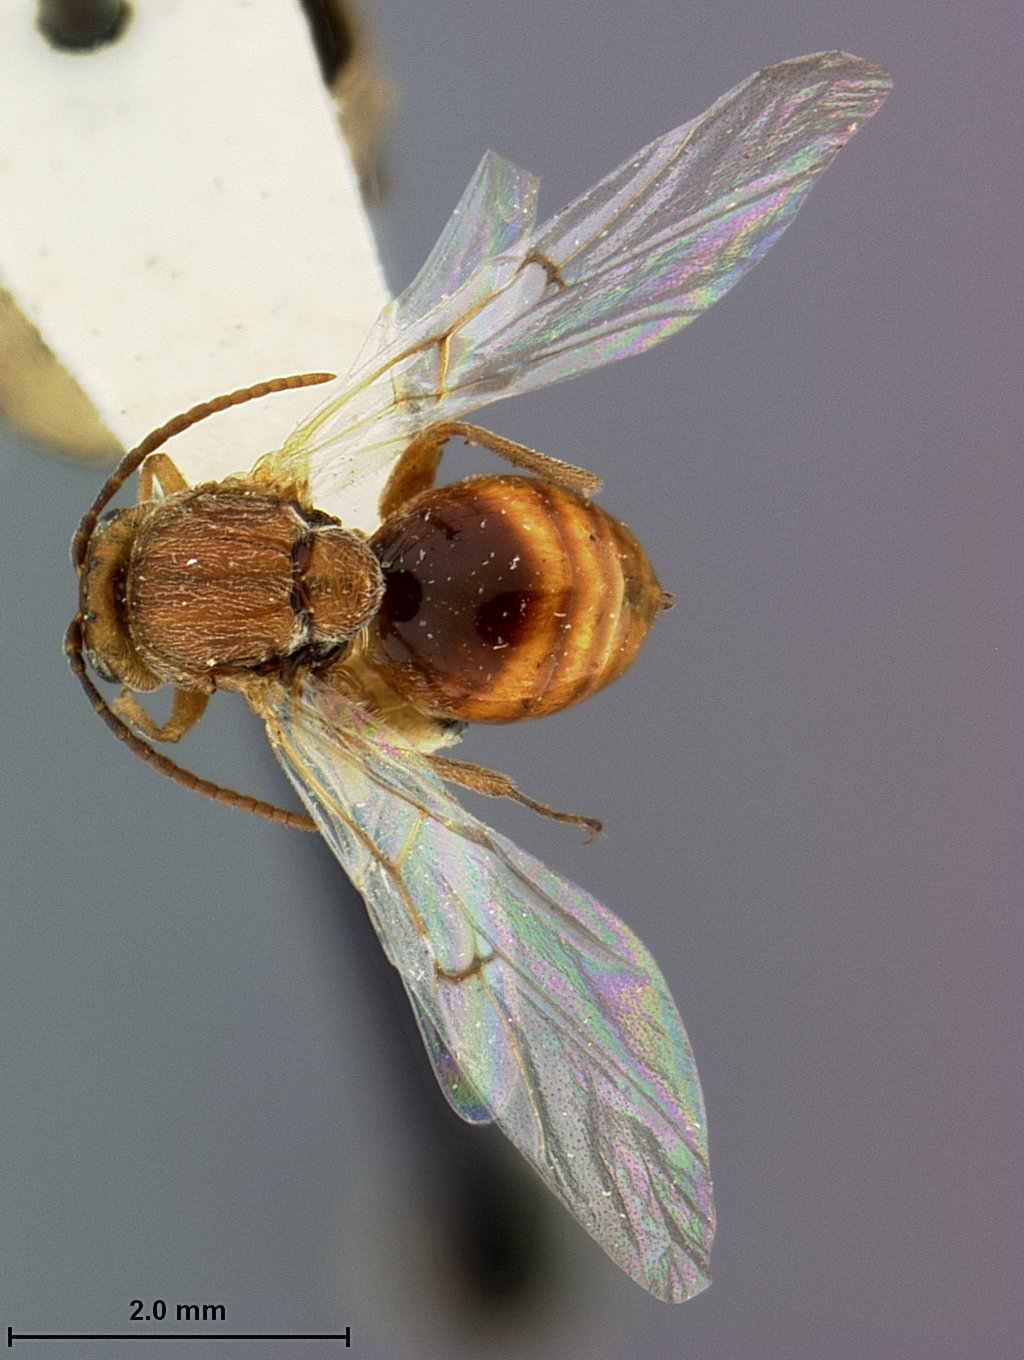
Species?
Callirhytis banalella
